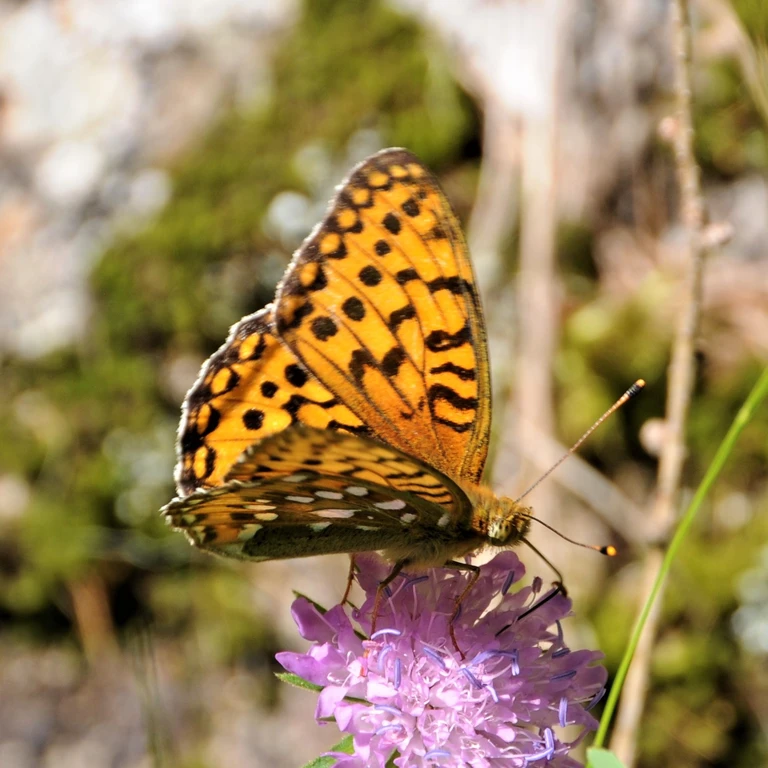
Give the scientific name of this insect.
Speyeria aglaja
